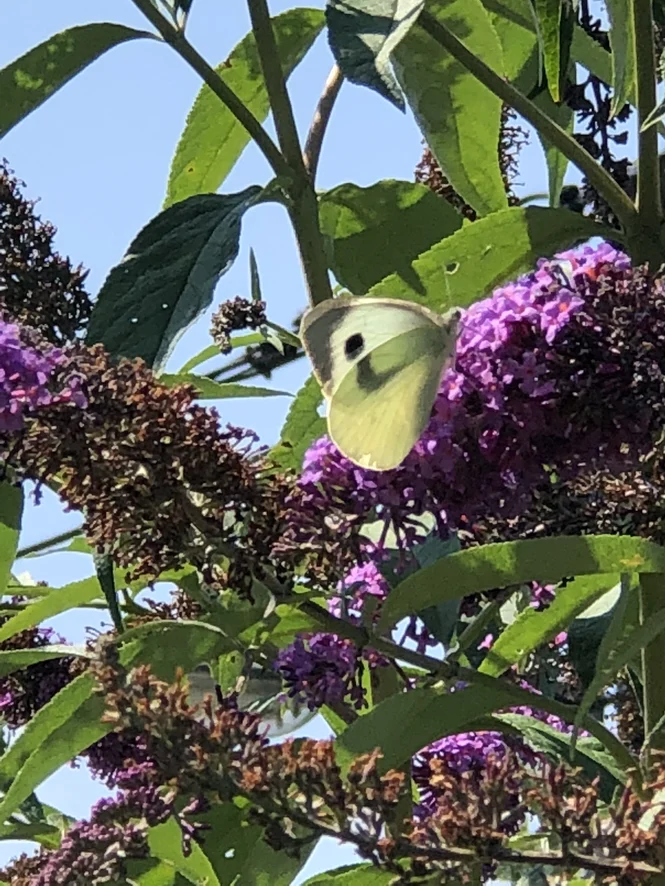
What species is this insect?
Pieris brassicae
